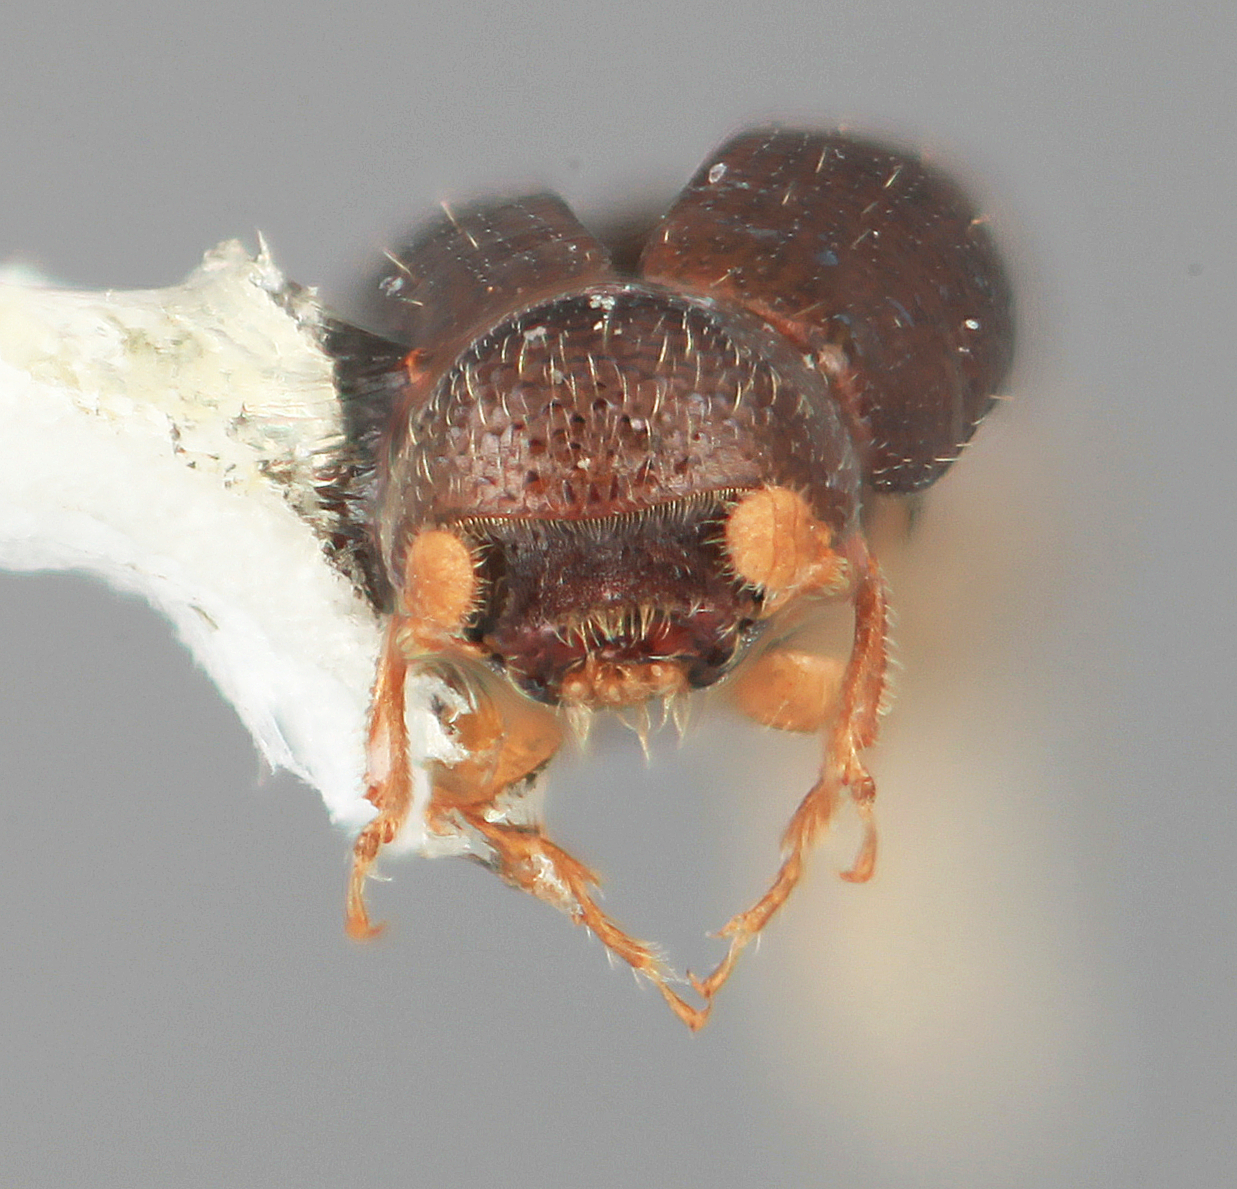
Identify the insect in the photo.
Microcorthylus vietus
